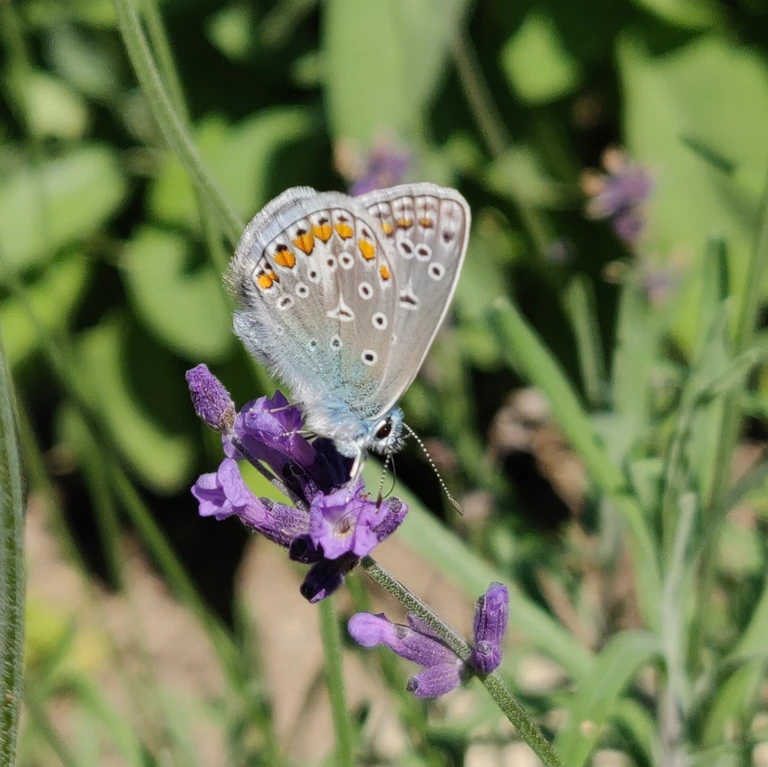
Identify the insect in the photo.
Polyommatus icarus
